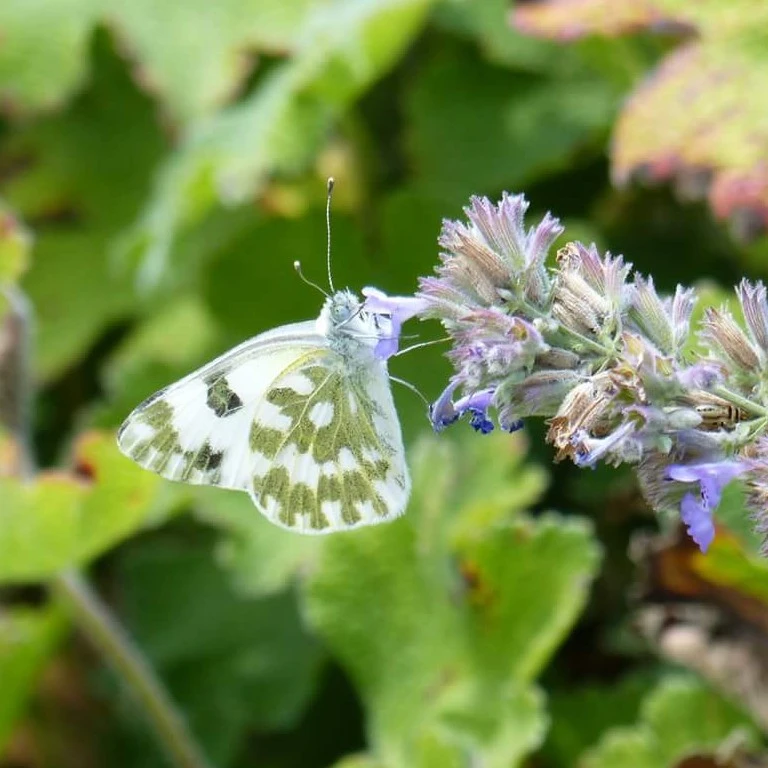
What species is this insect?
Pontia edusa
